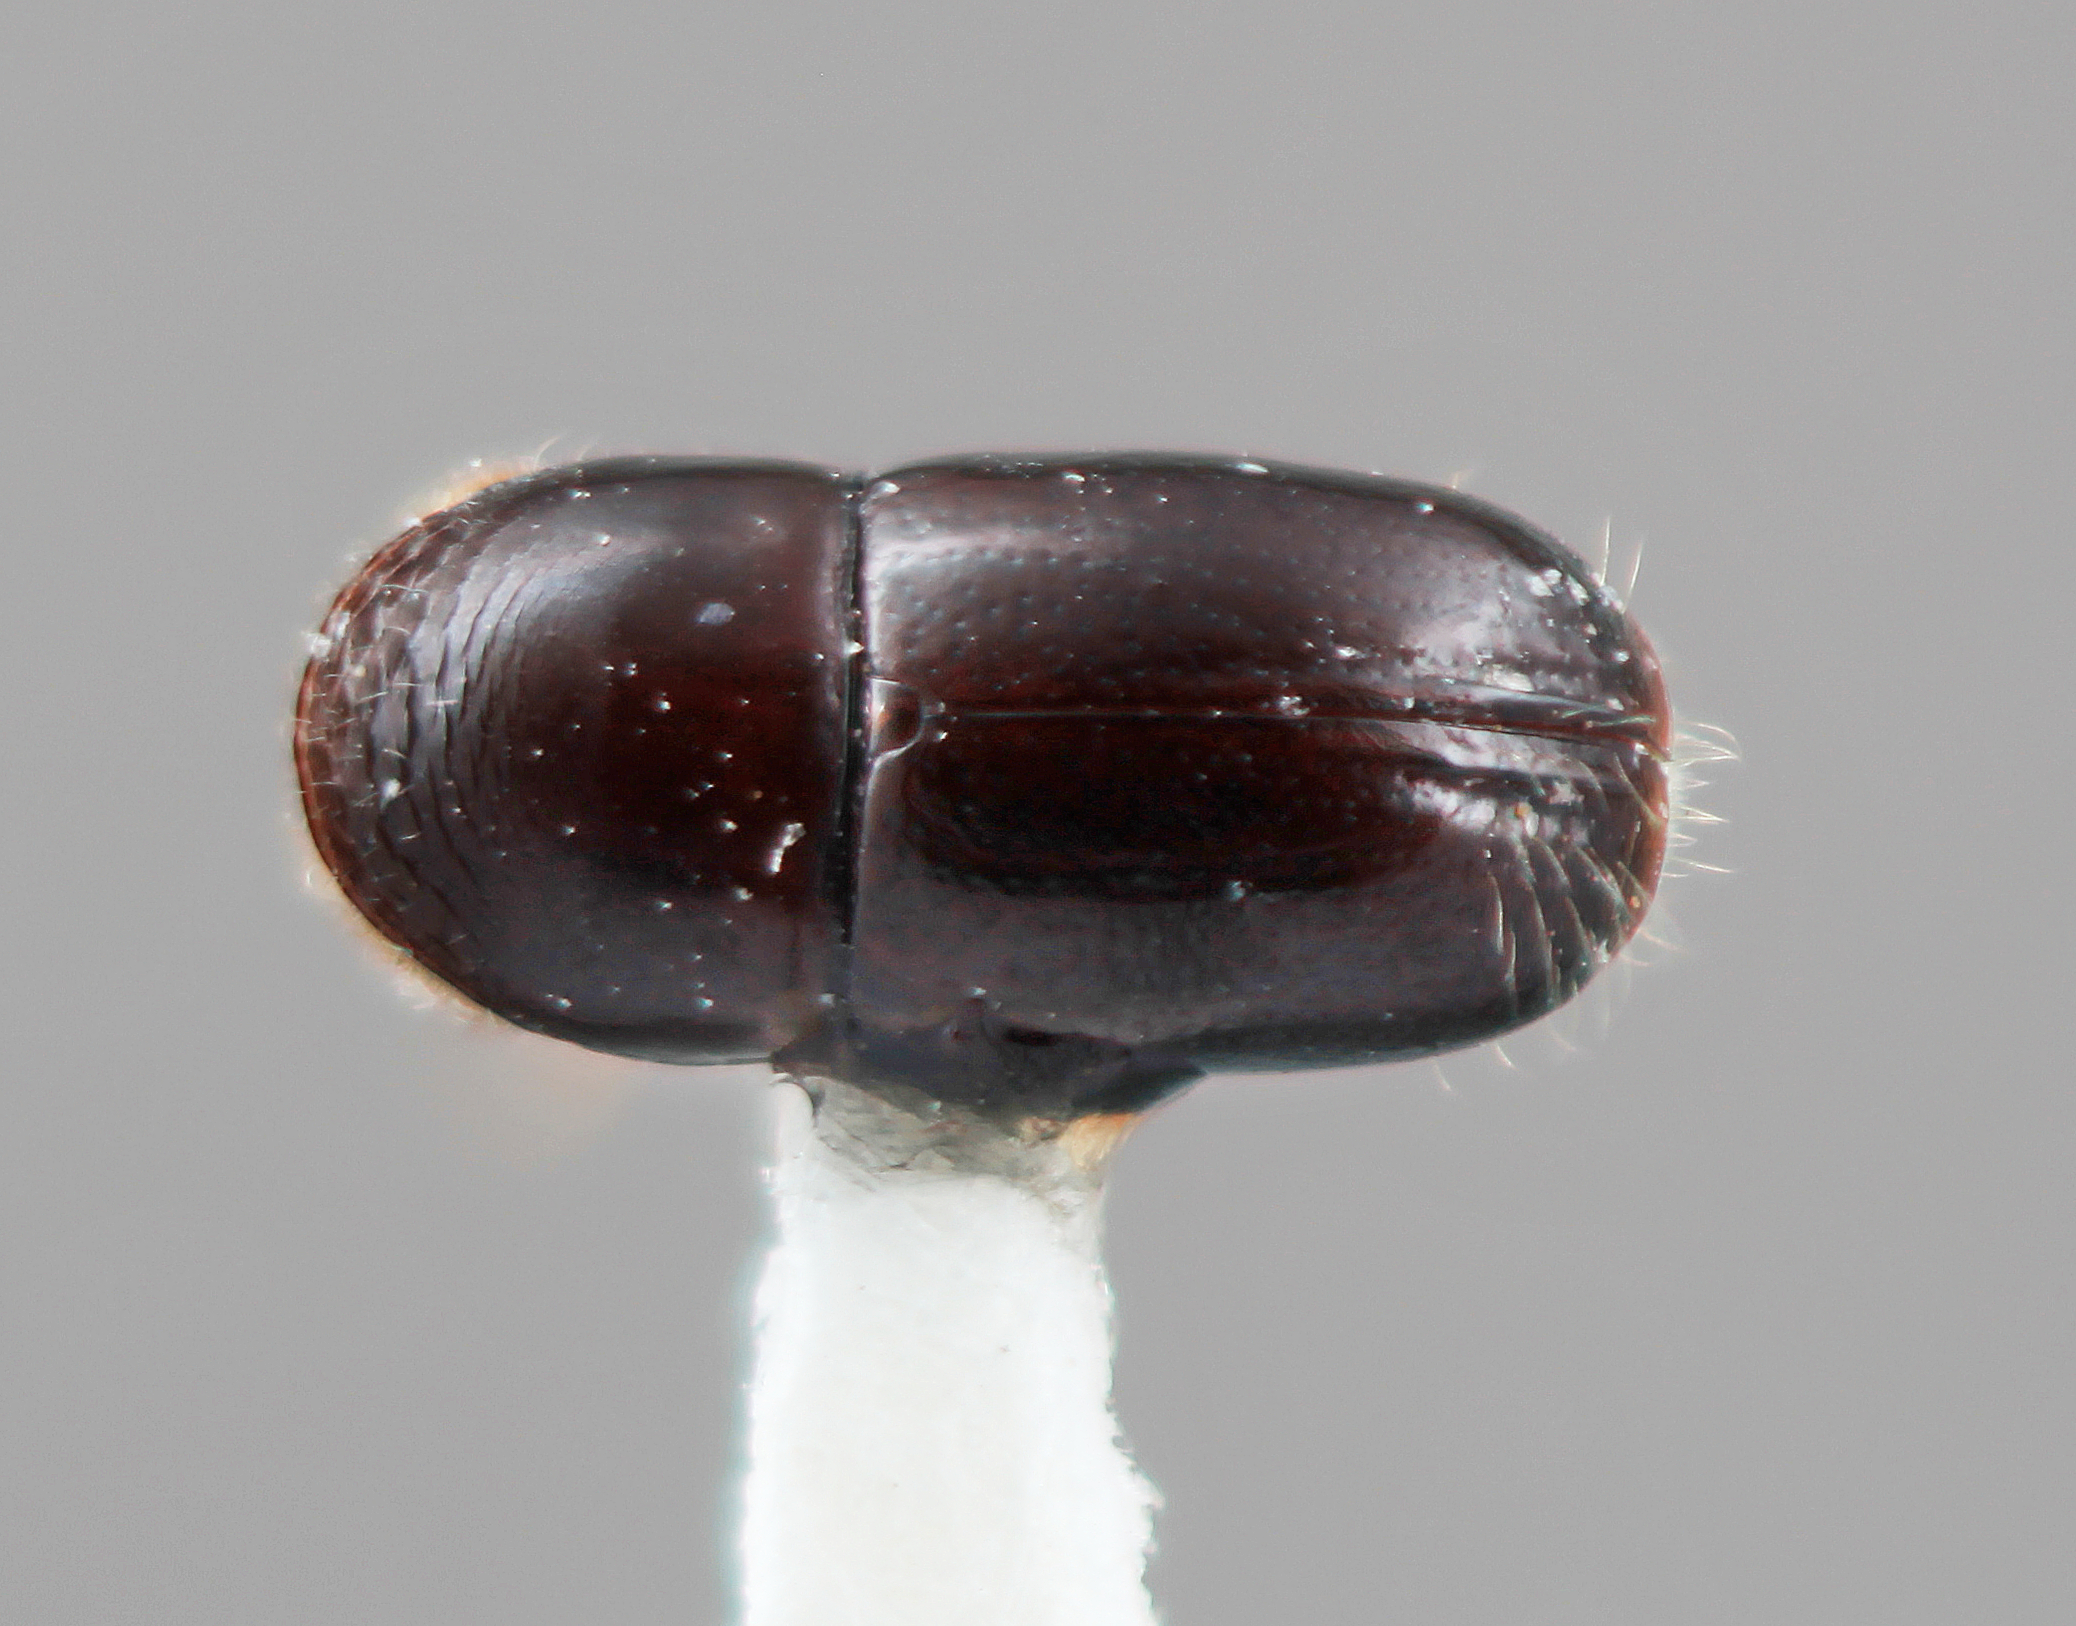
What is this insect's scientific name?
Corthylus garai
